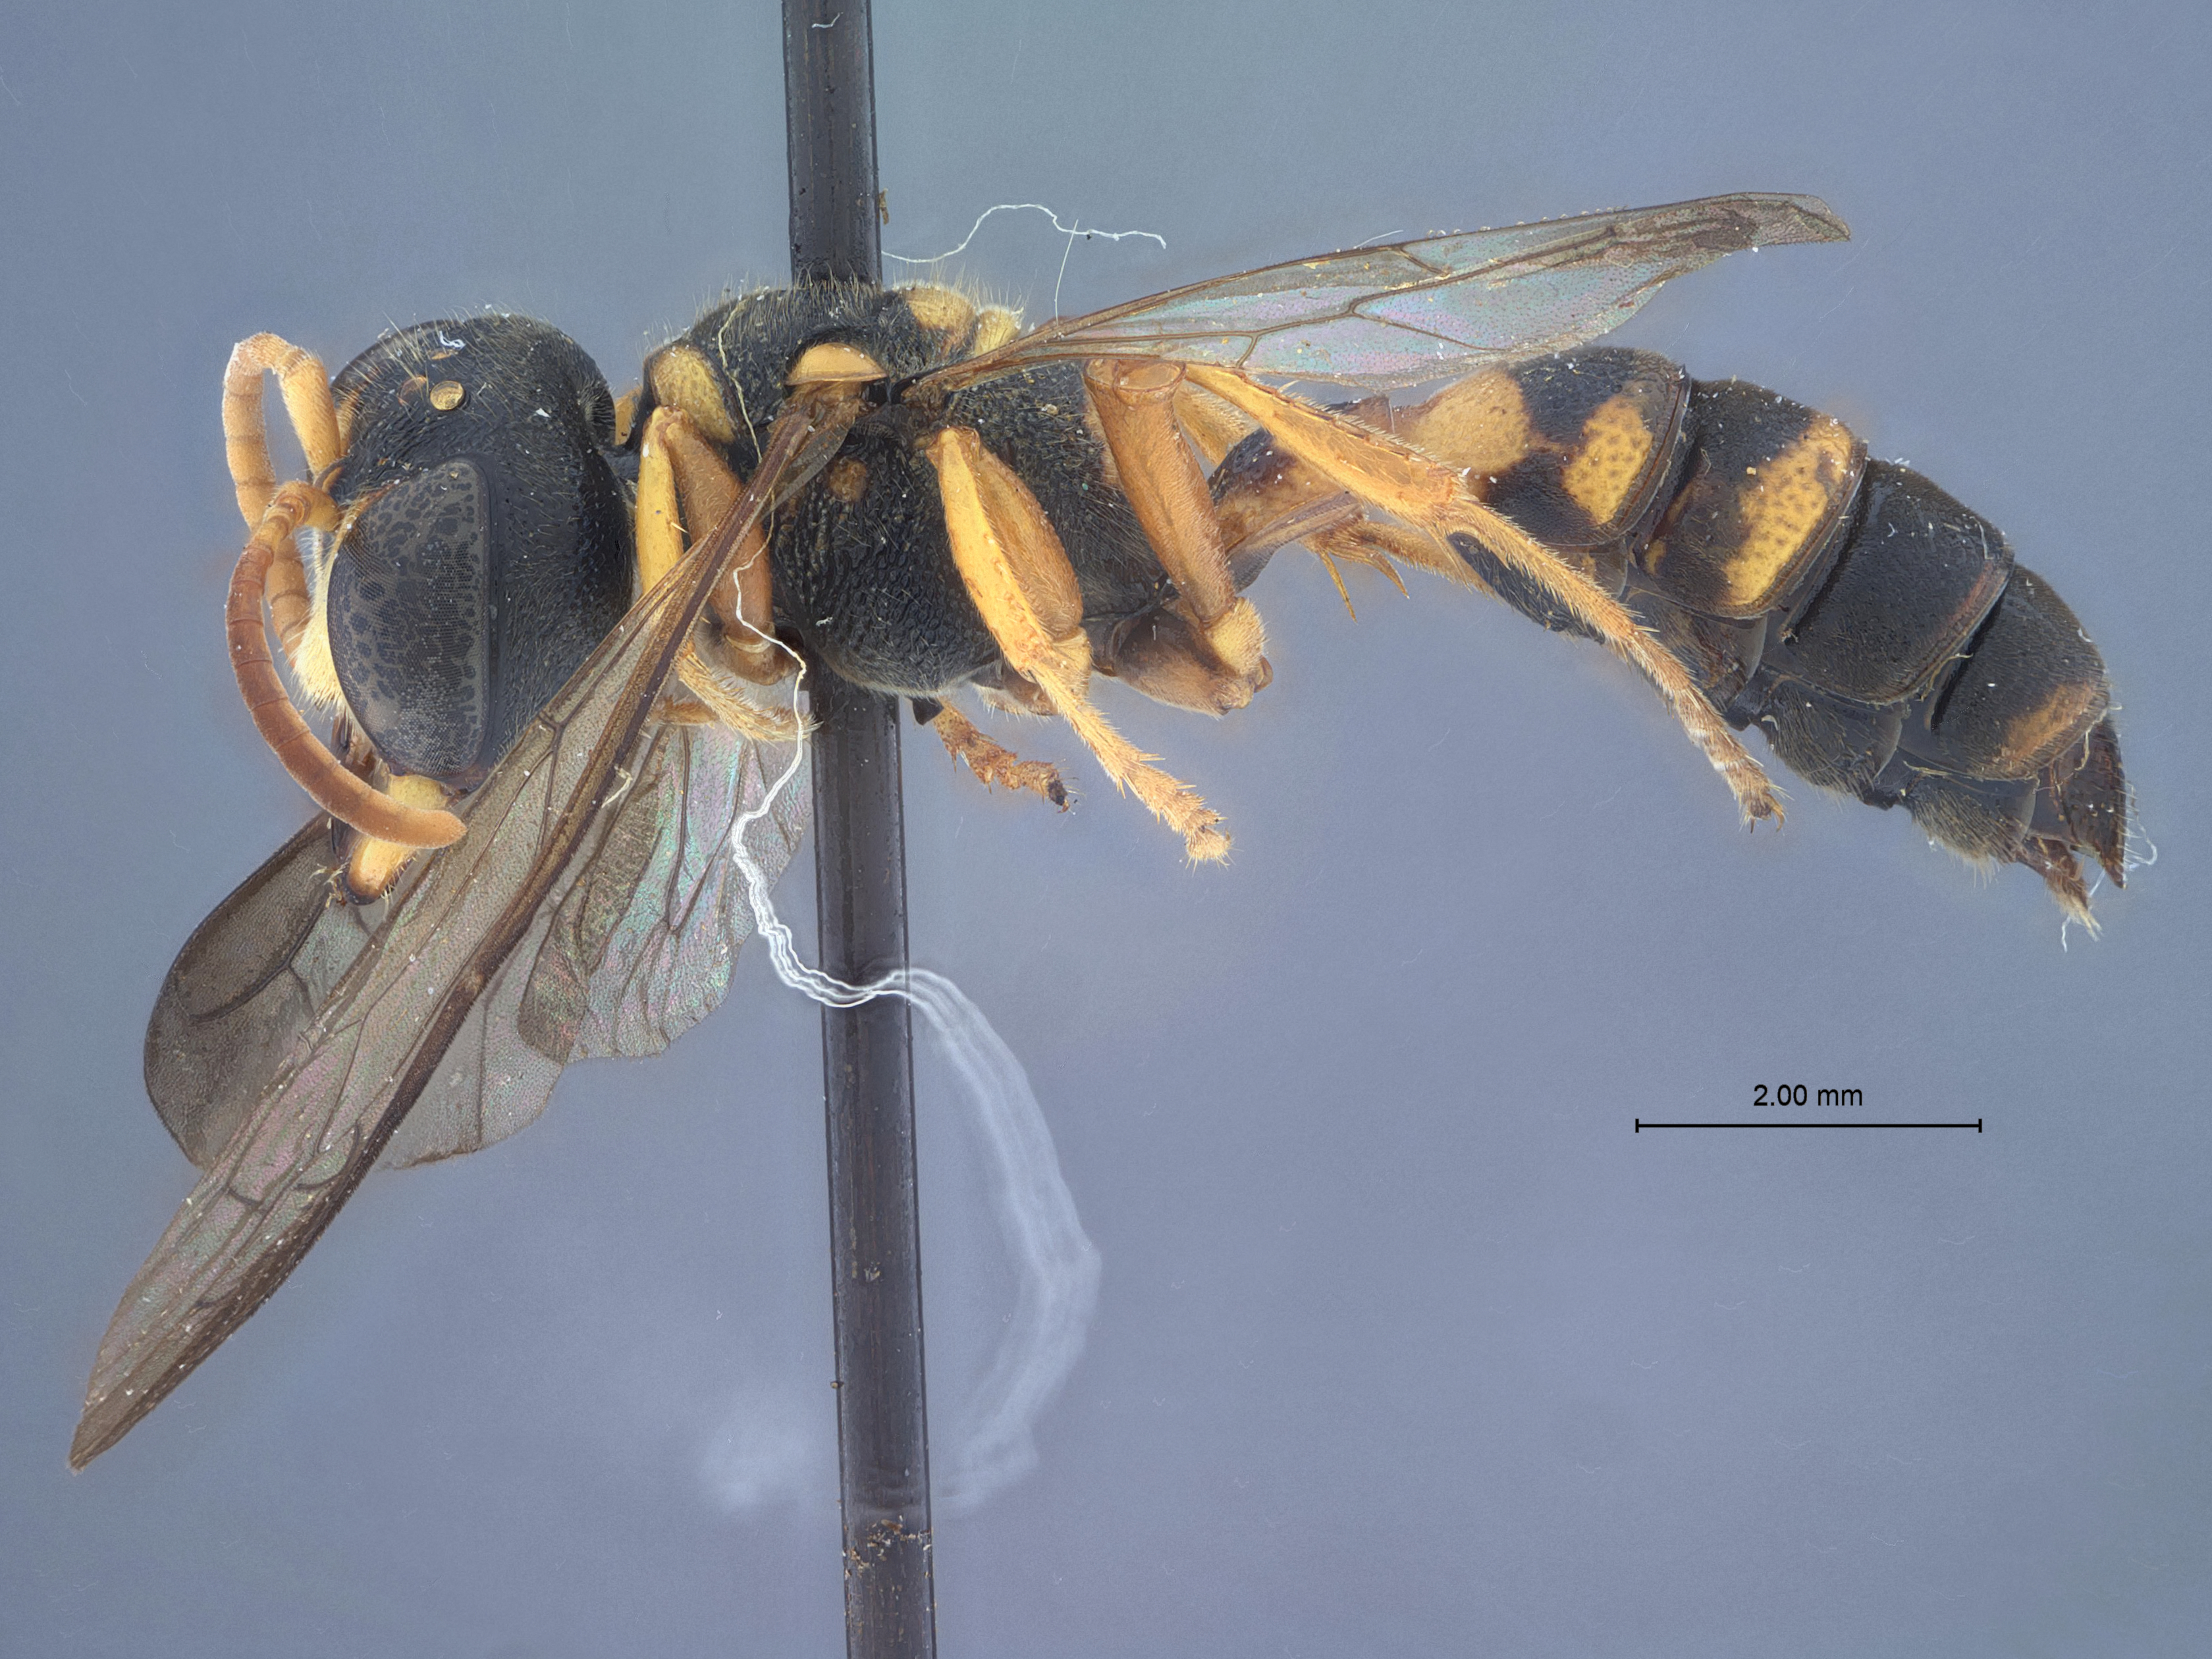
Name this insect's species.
Cerceris vellensis
